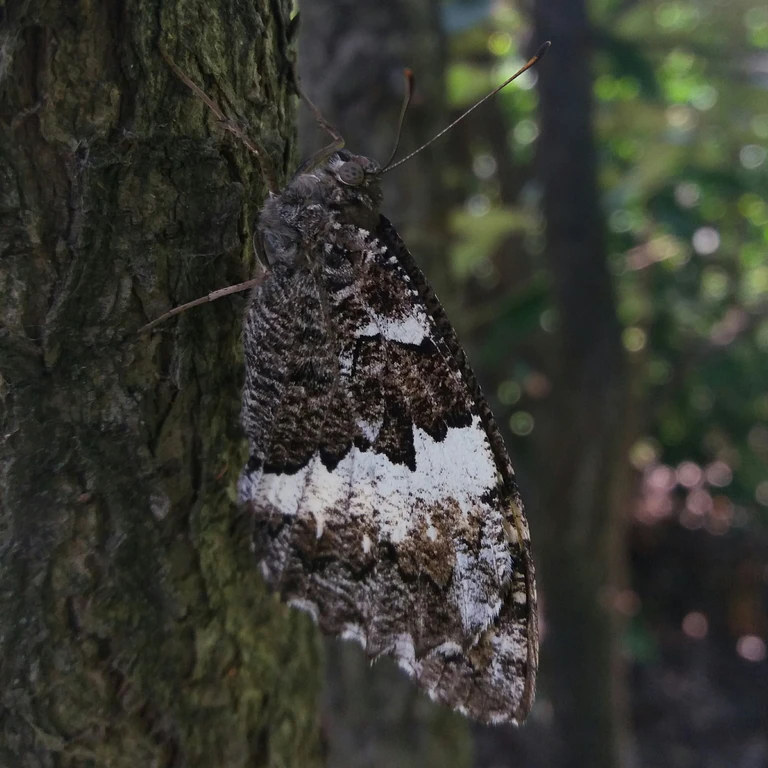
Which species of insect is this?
Brintesia circe
